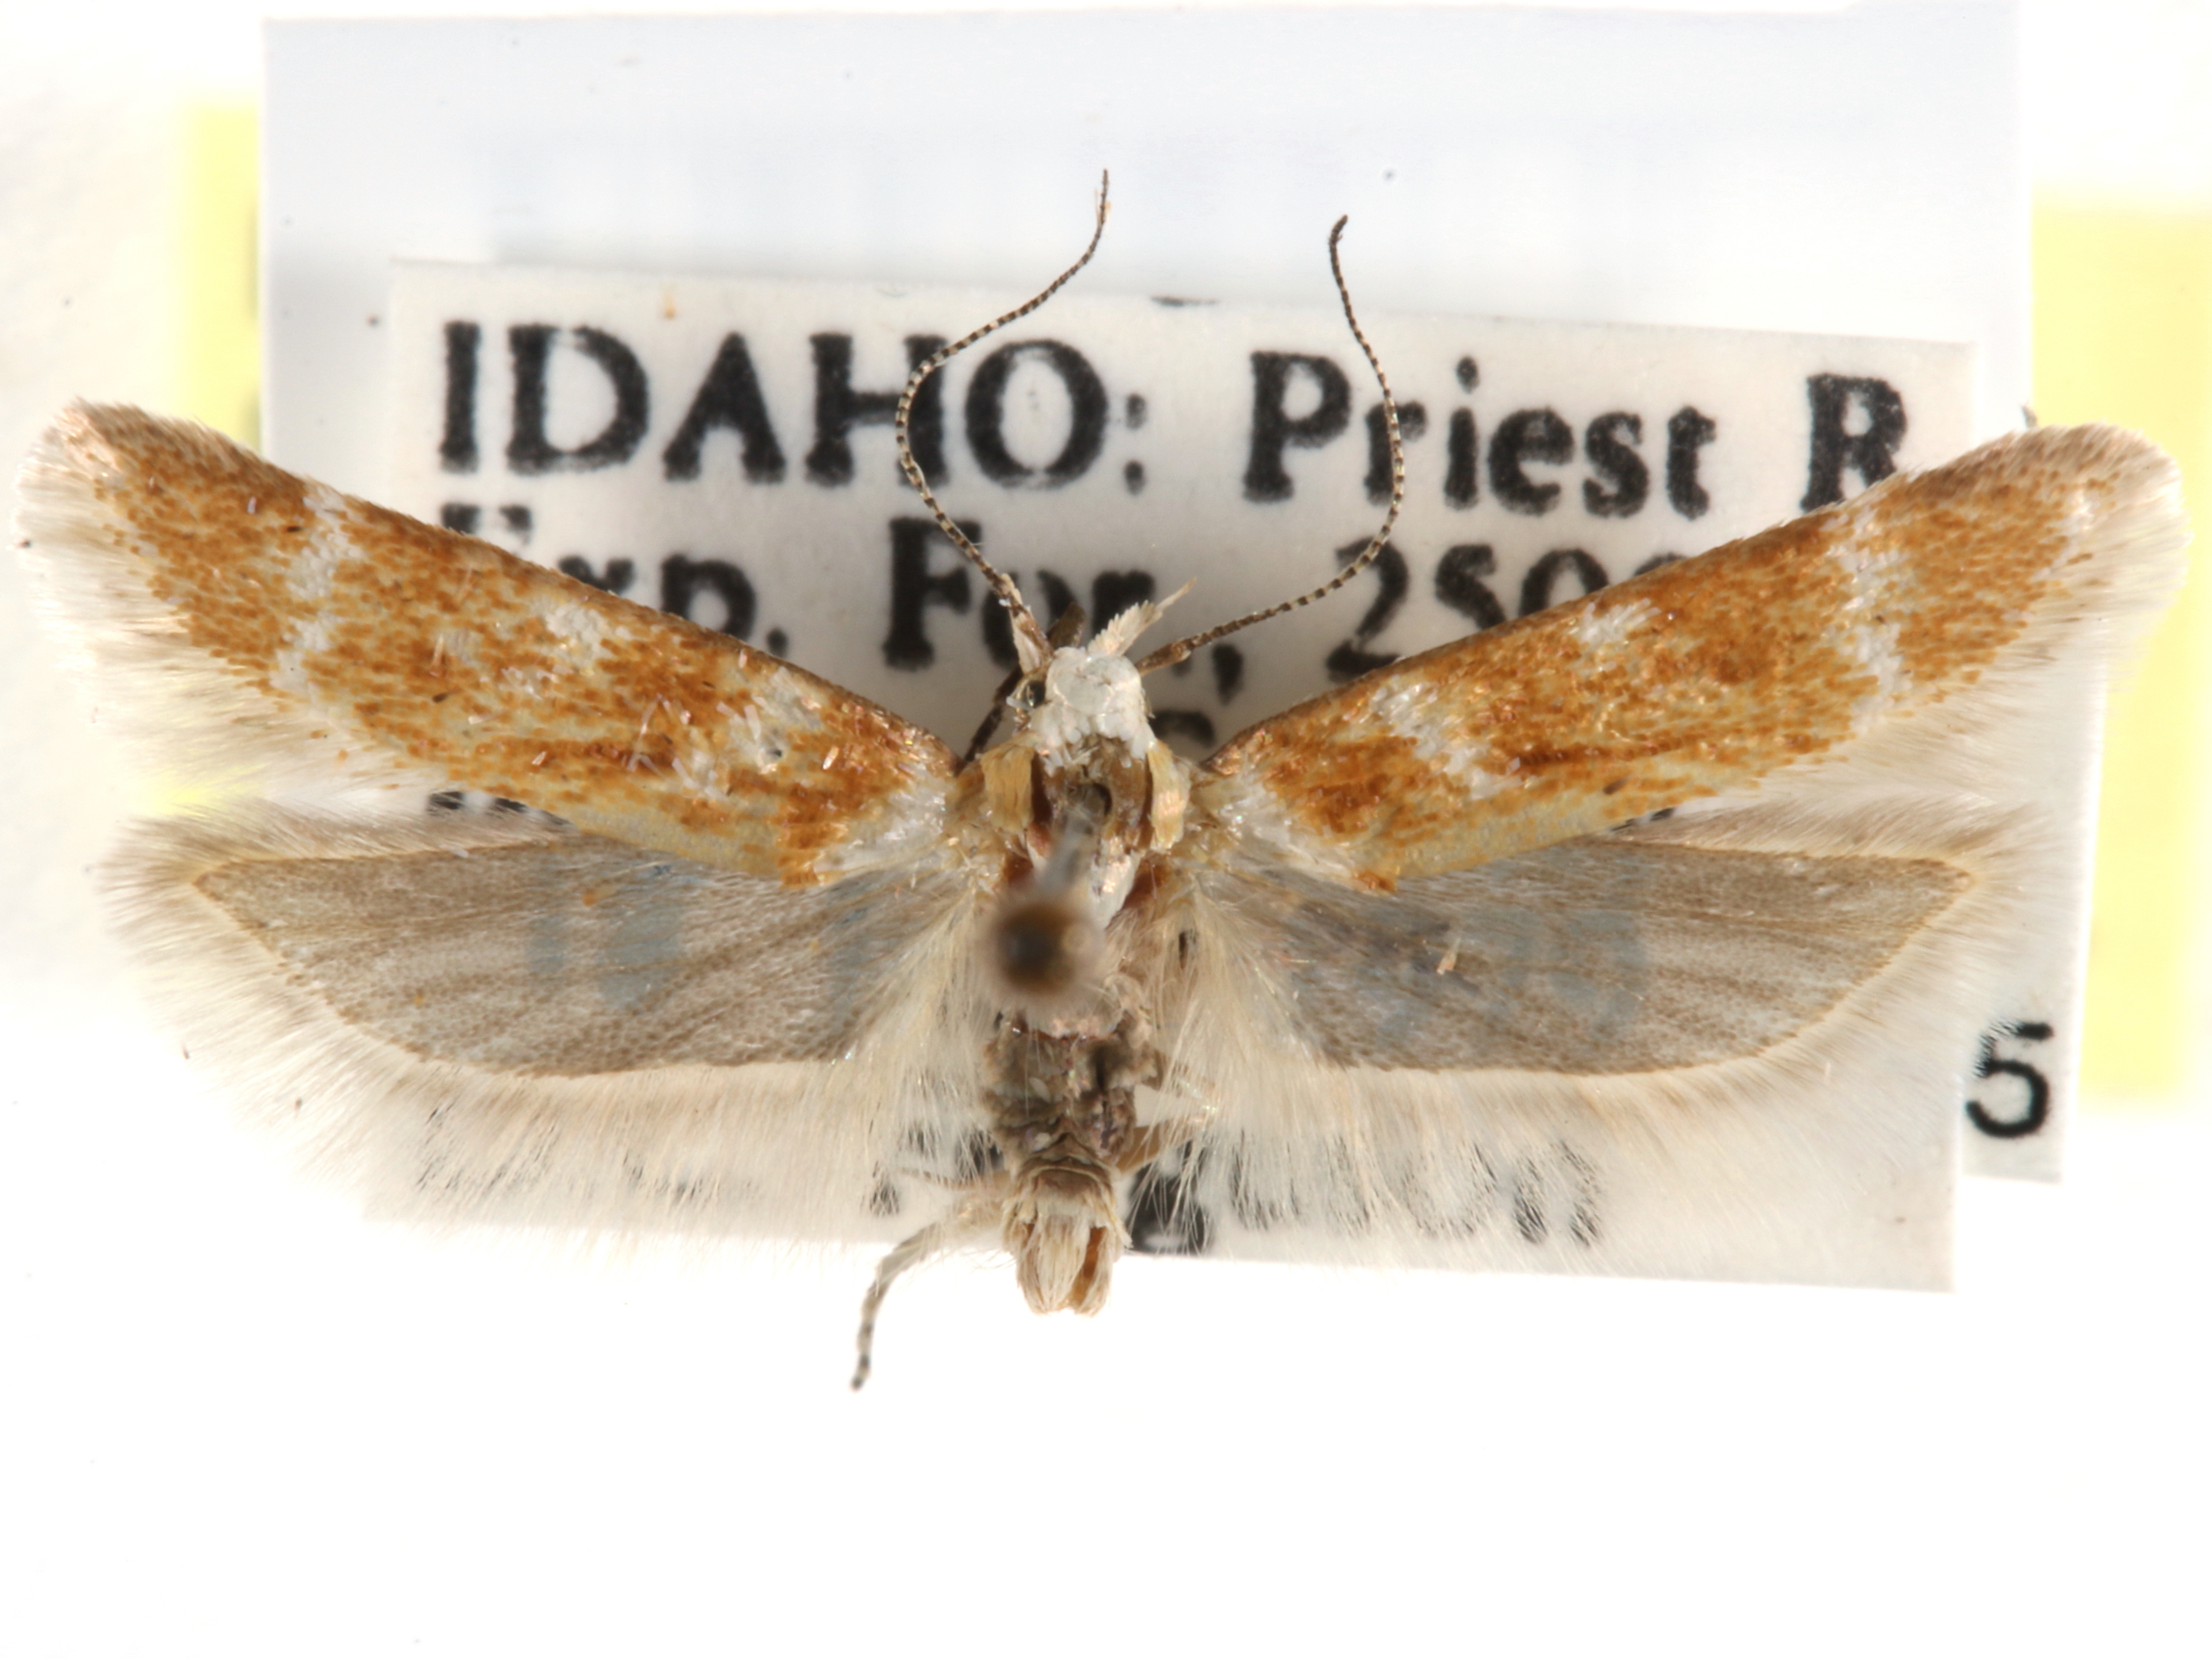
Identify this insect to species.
Chionodes retiniella
